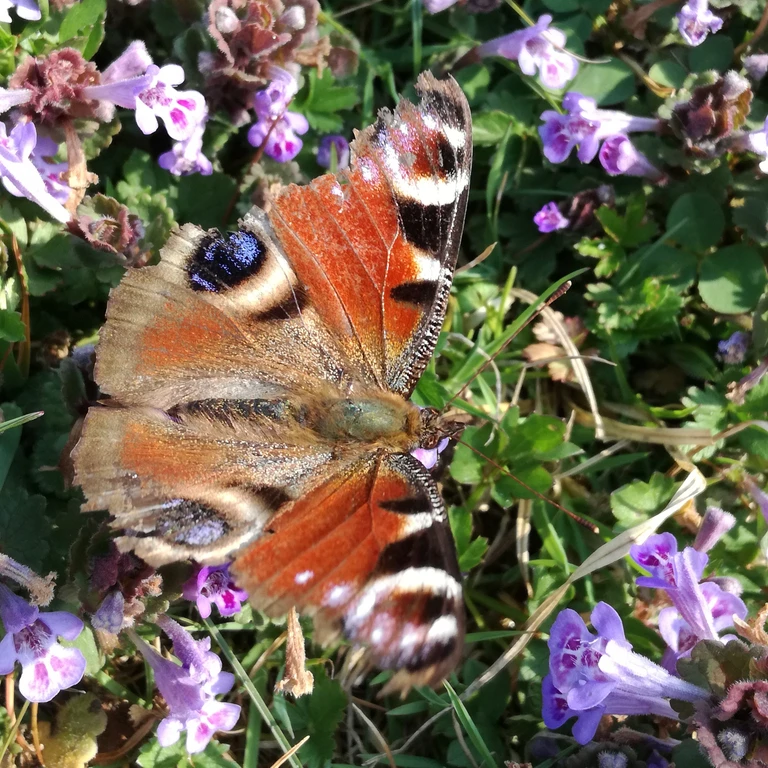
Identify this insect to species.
Aglais io
